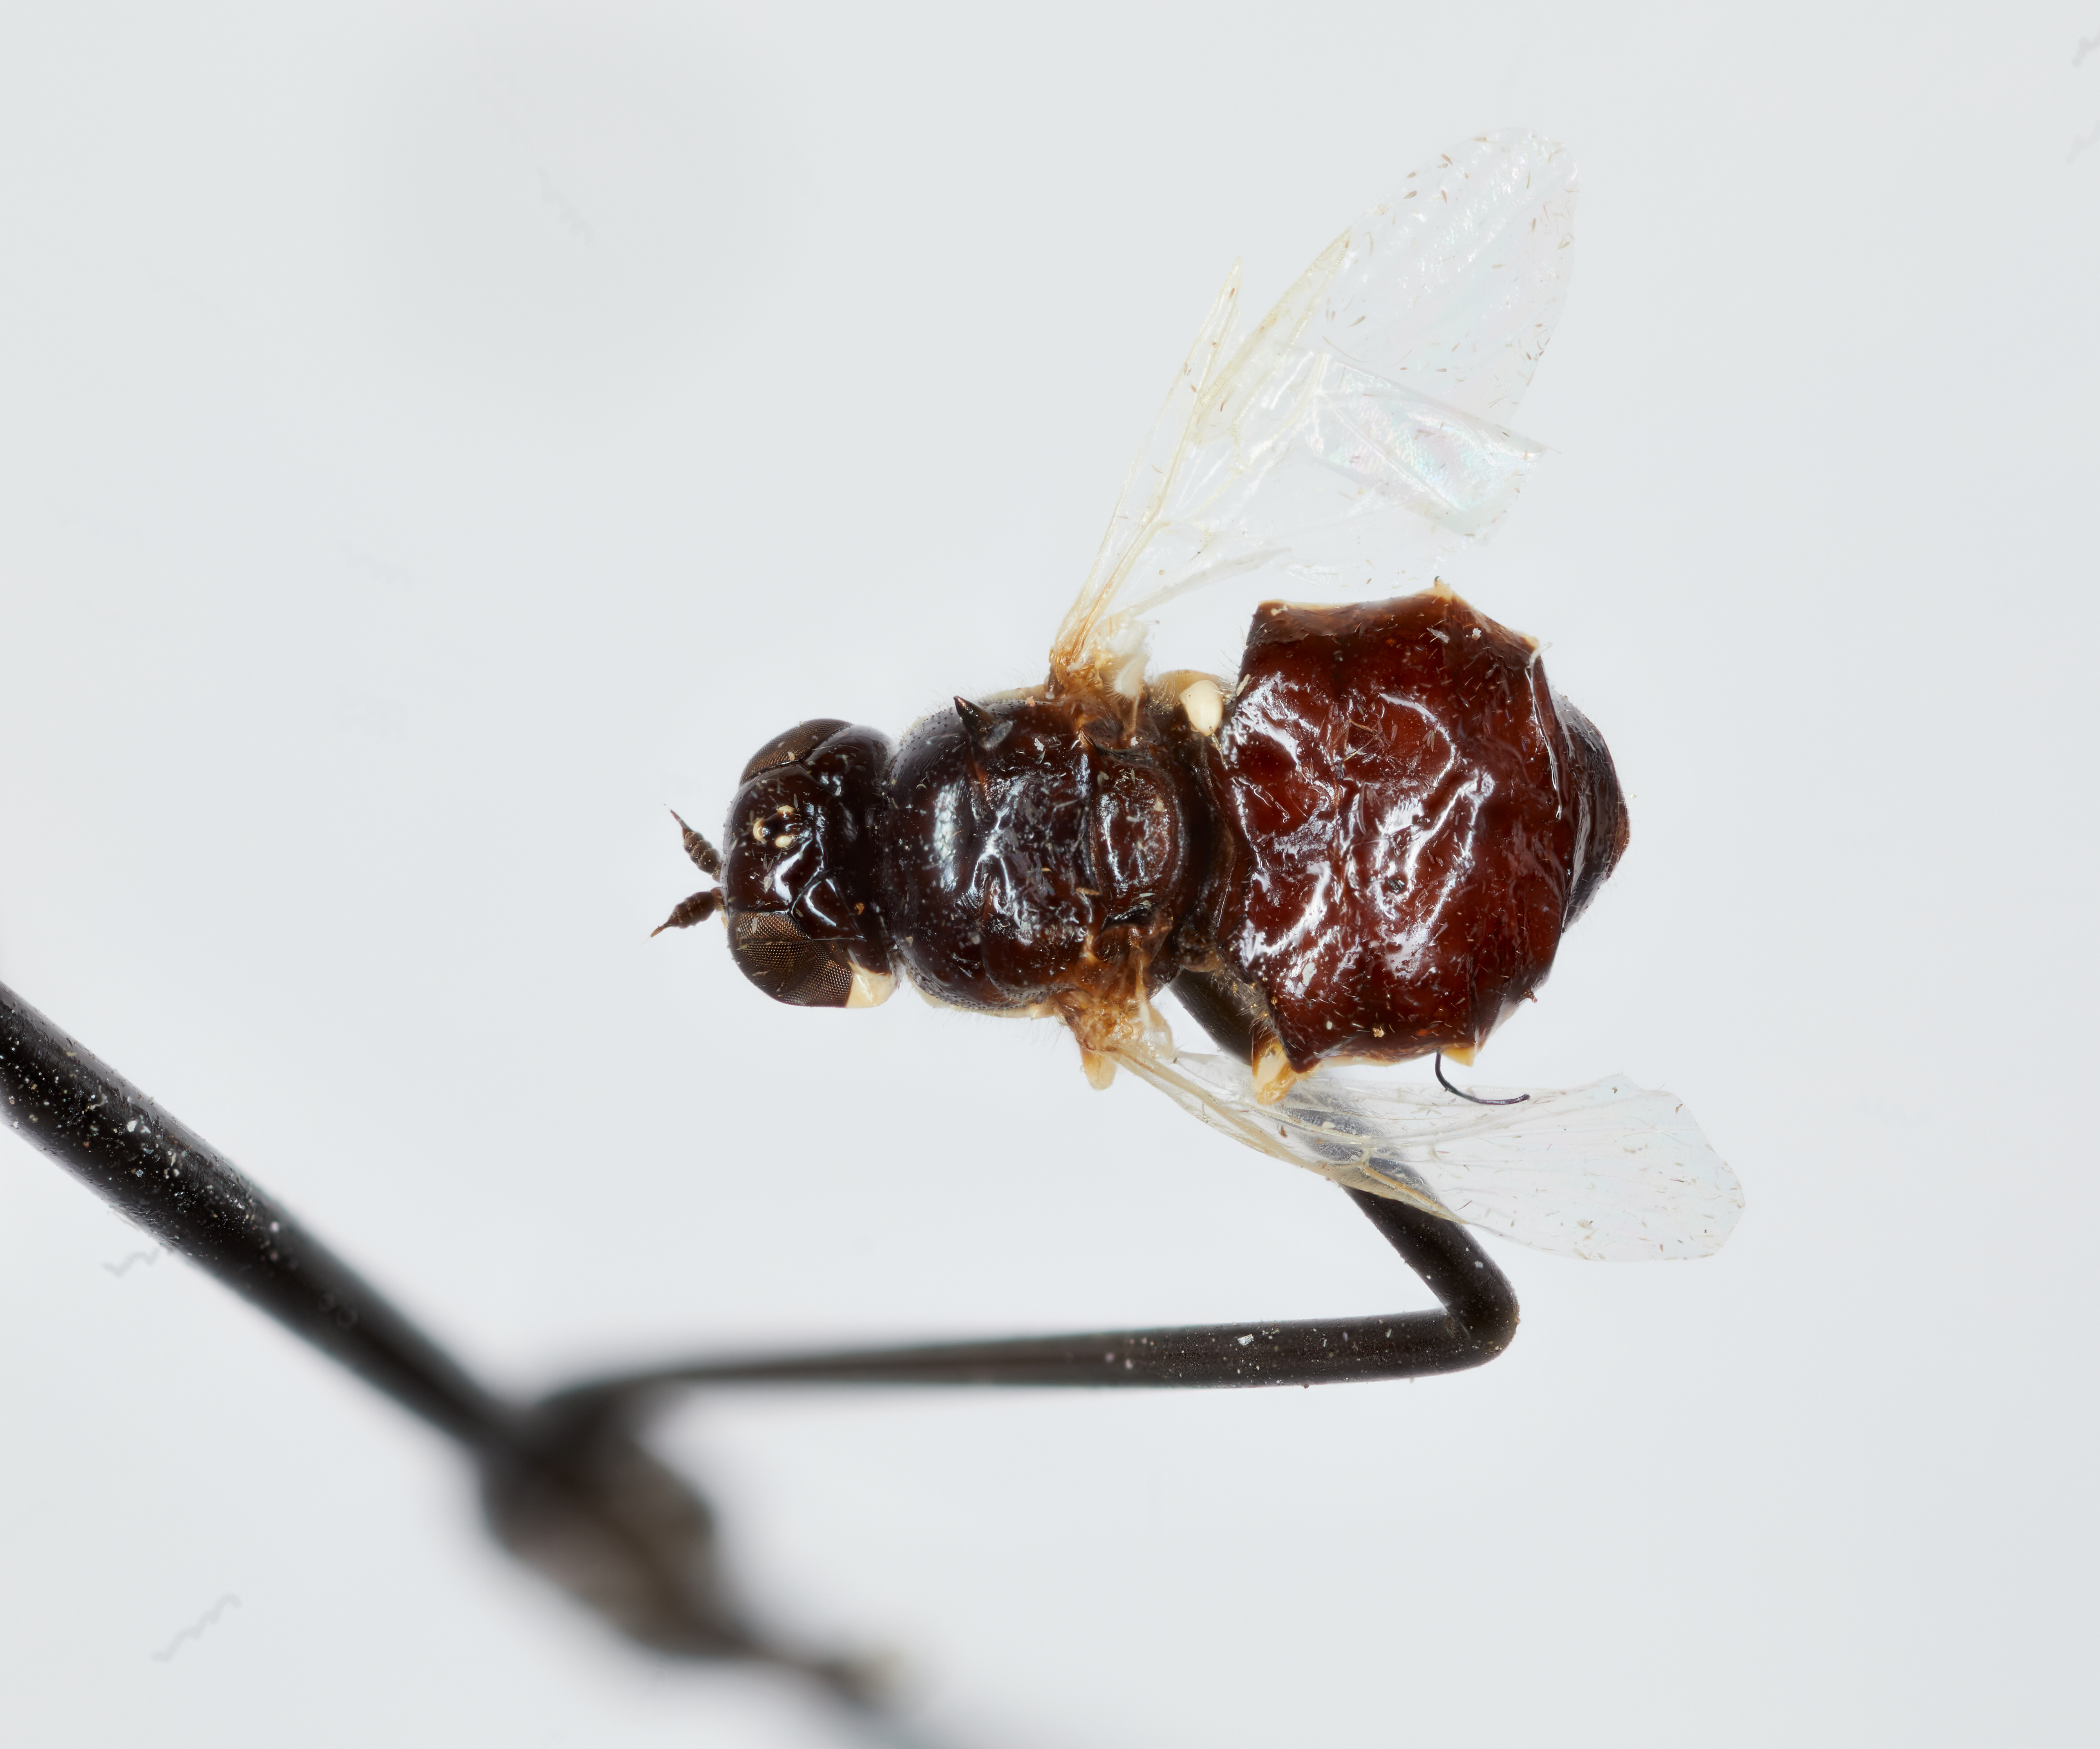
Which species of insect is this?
Camptopelta aldrichi
